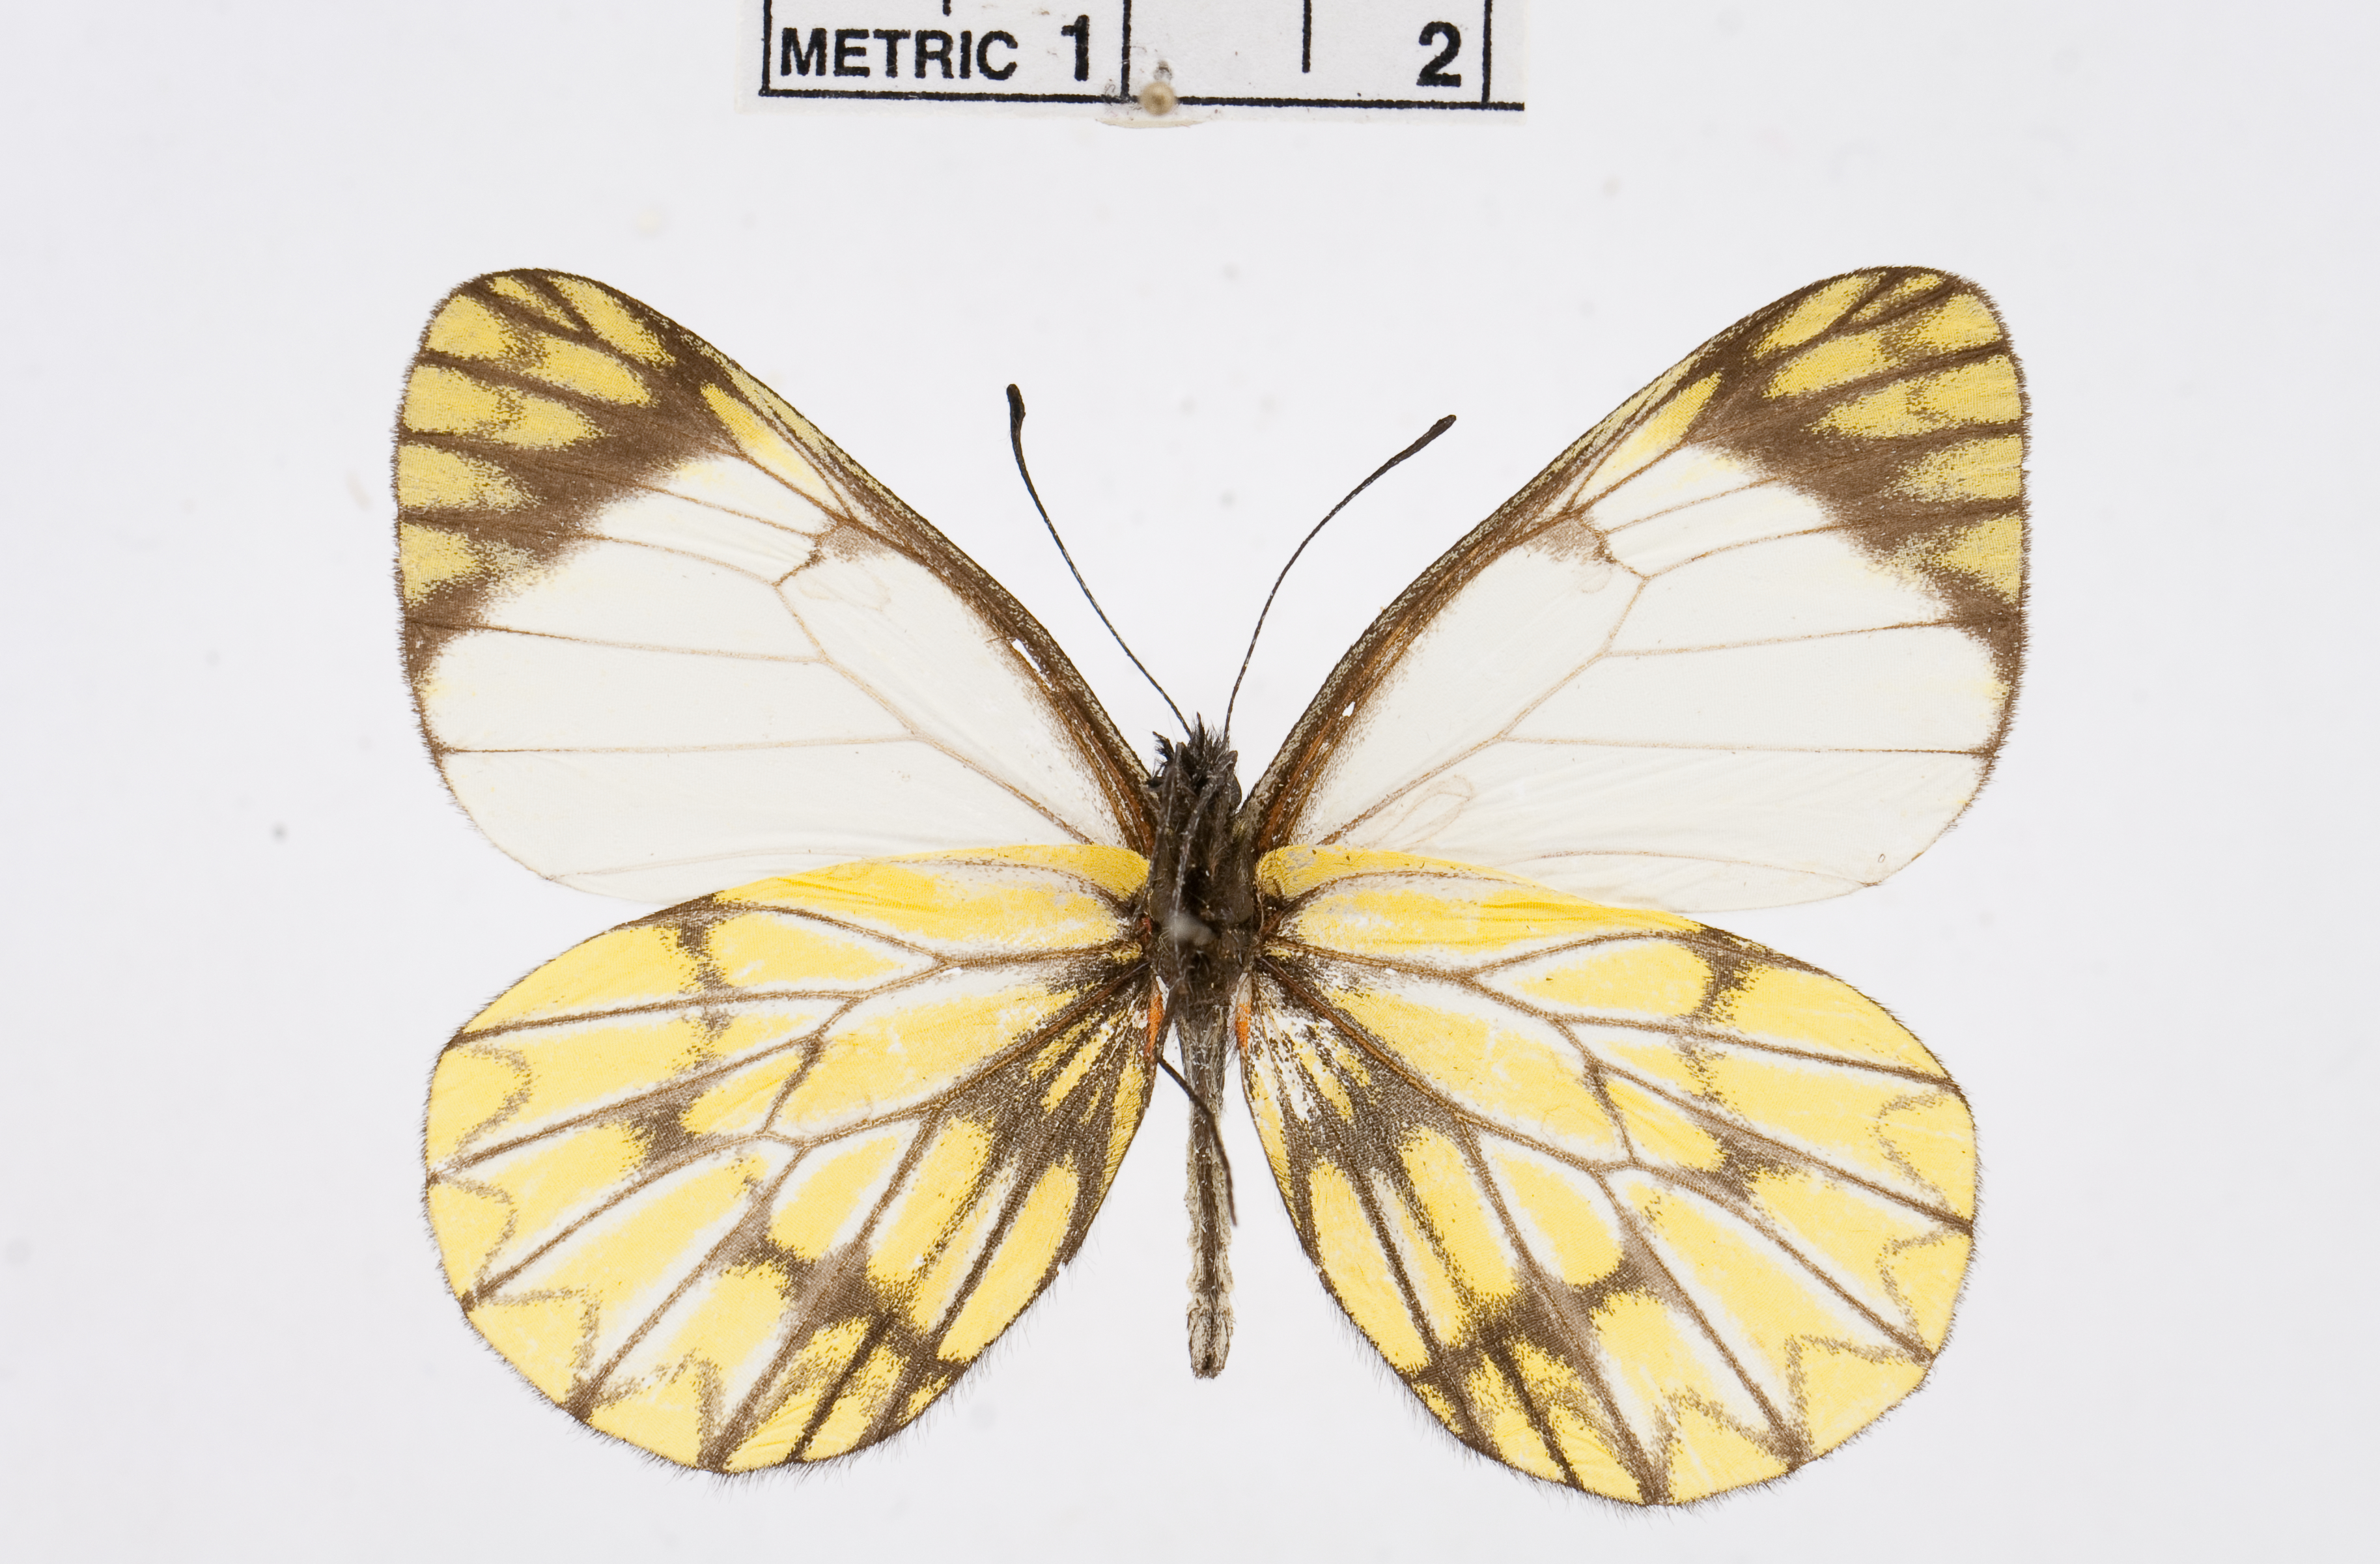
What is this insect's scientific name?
Catasticta corcyra
